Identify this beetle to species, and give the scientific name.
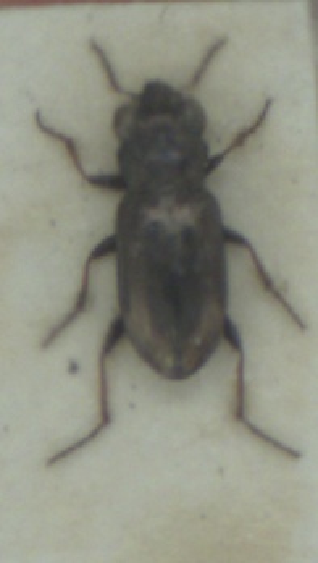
Notiophilus biguttatus
